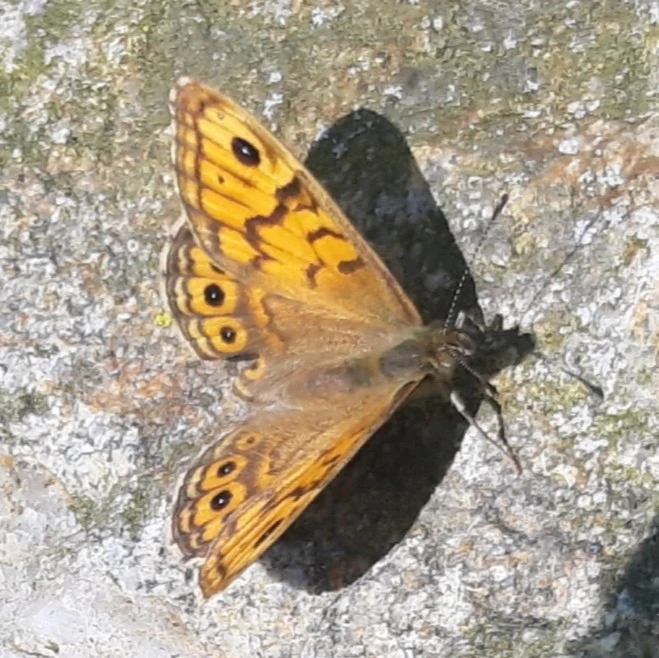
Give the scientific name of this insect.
Lasiommata megera (also Pararge megera)
